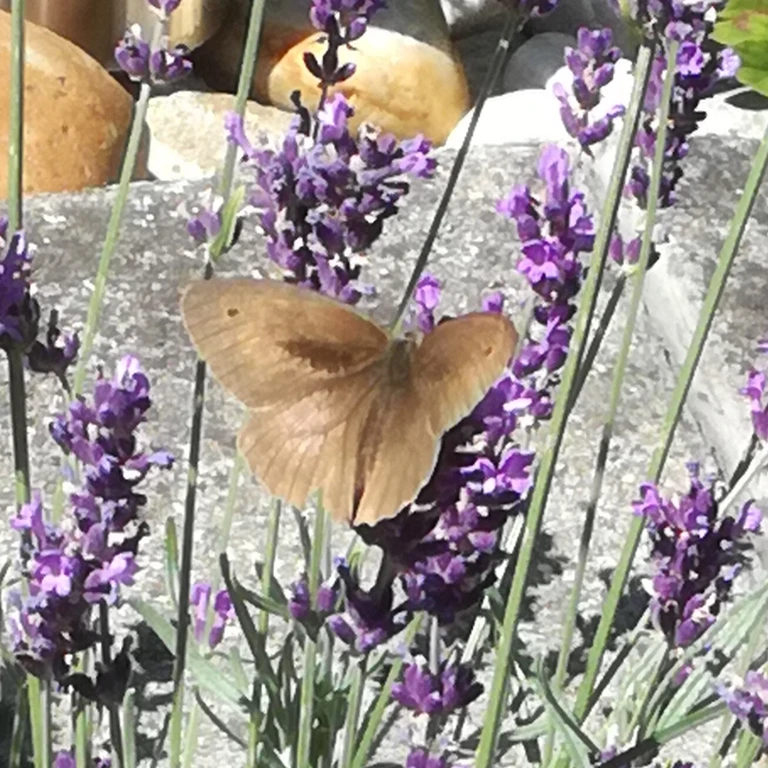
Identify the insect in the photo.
Maniola jurtina
